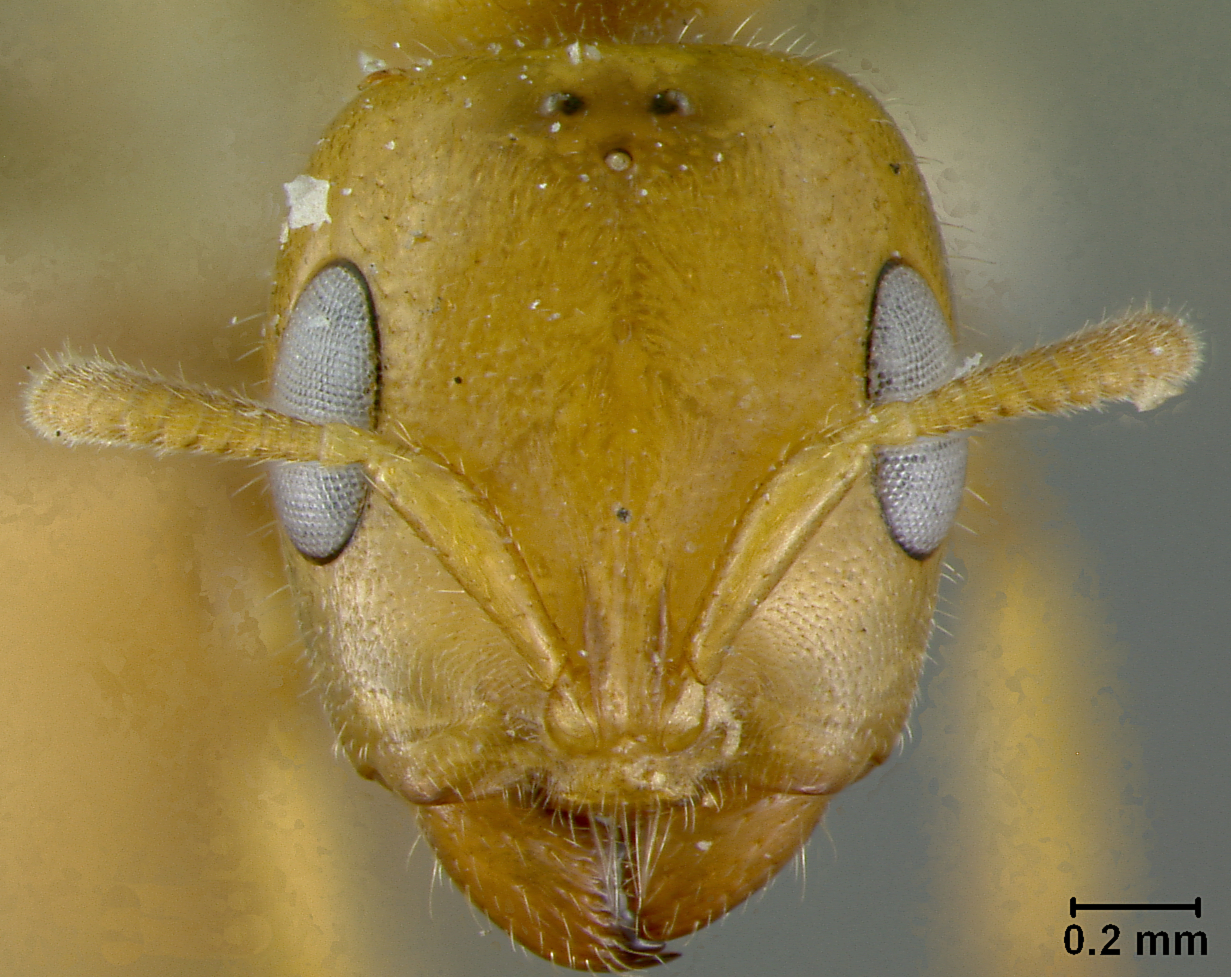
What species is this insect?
Pseudomyrma damnosa
